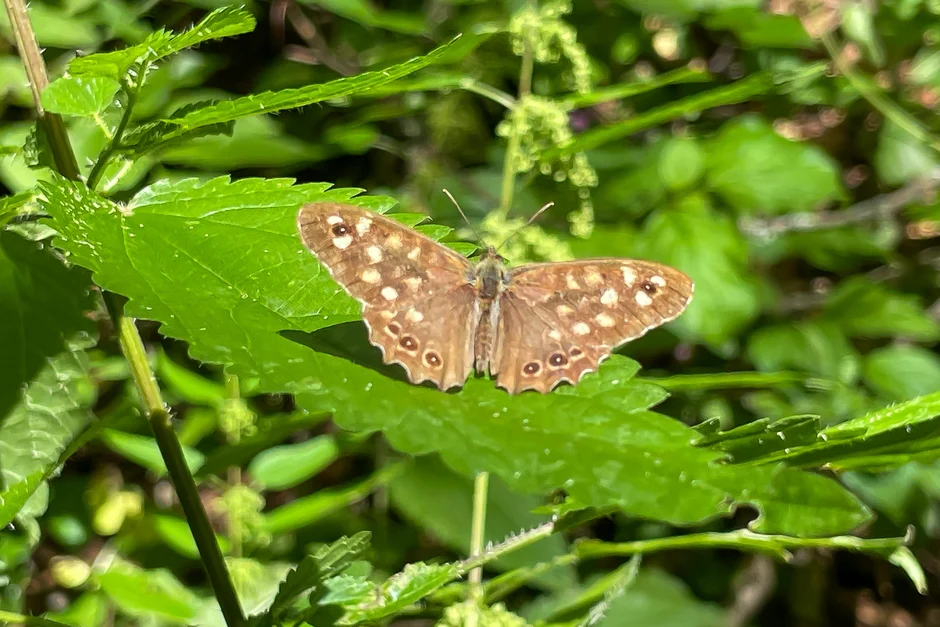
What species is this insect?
Pararge aegeria
